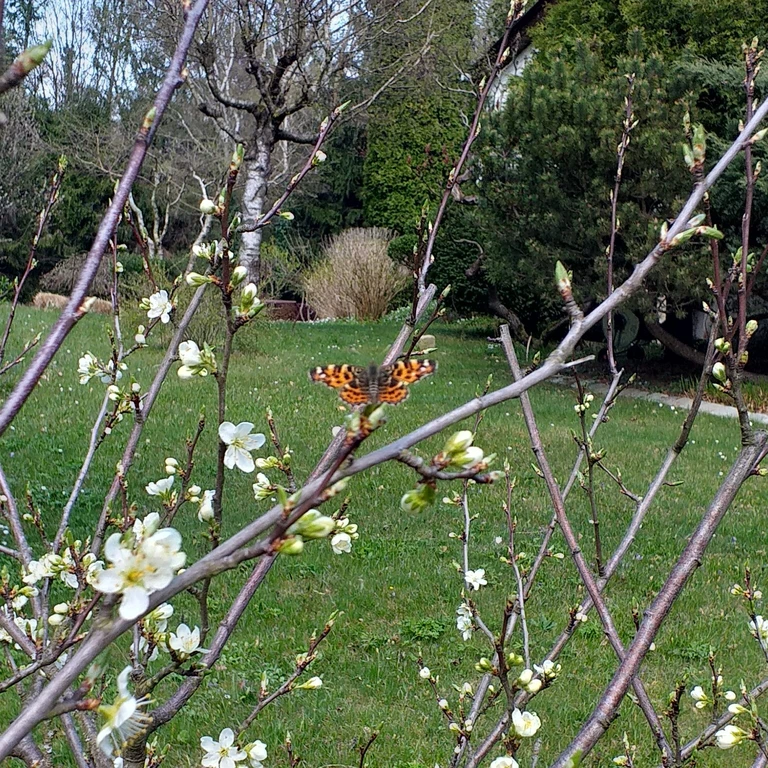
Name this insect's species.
Araschnia levana
